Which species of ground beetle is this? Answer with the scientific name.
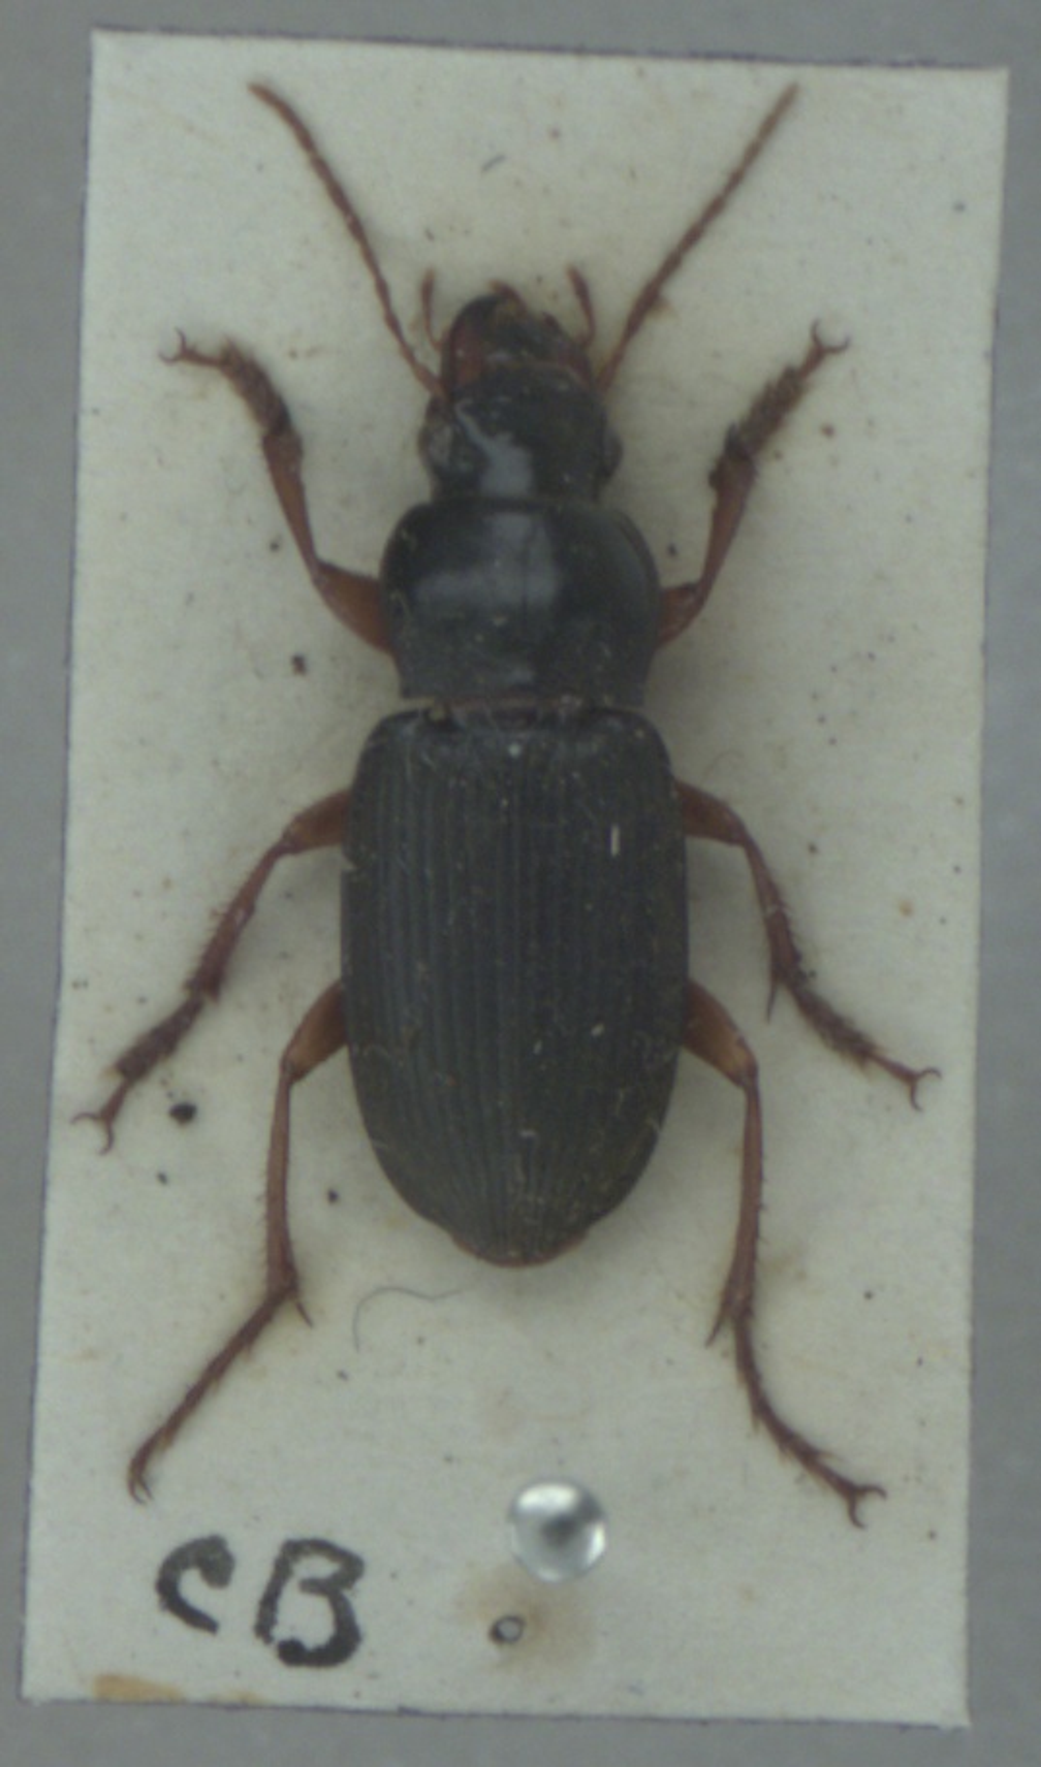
Harpalus rufipes
